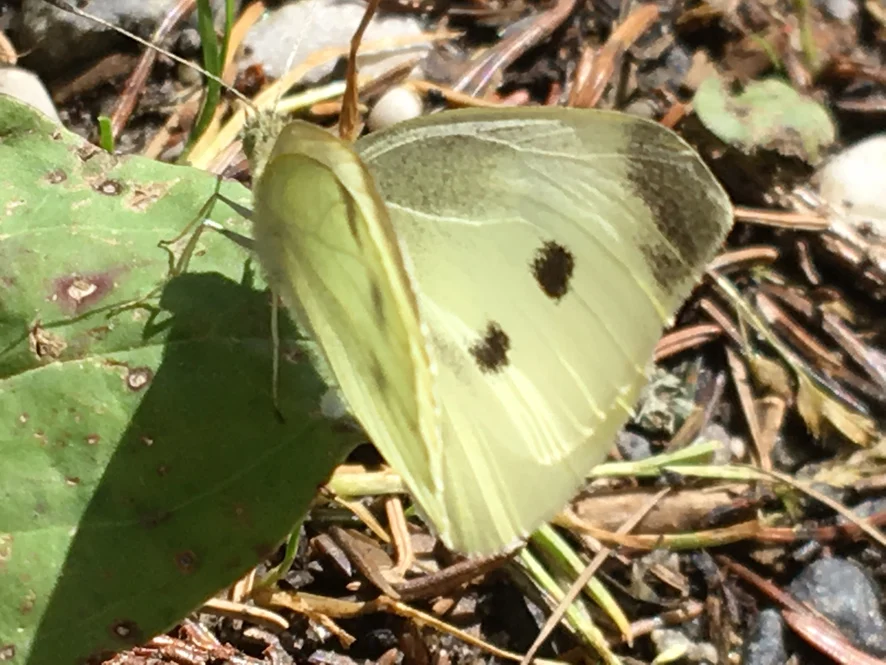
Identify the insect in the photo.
Pieris rapae
